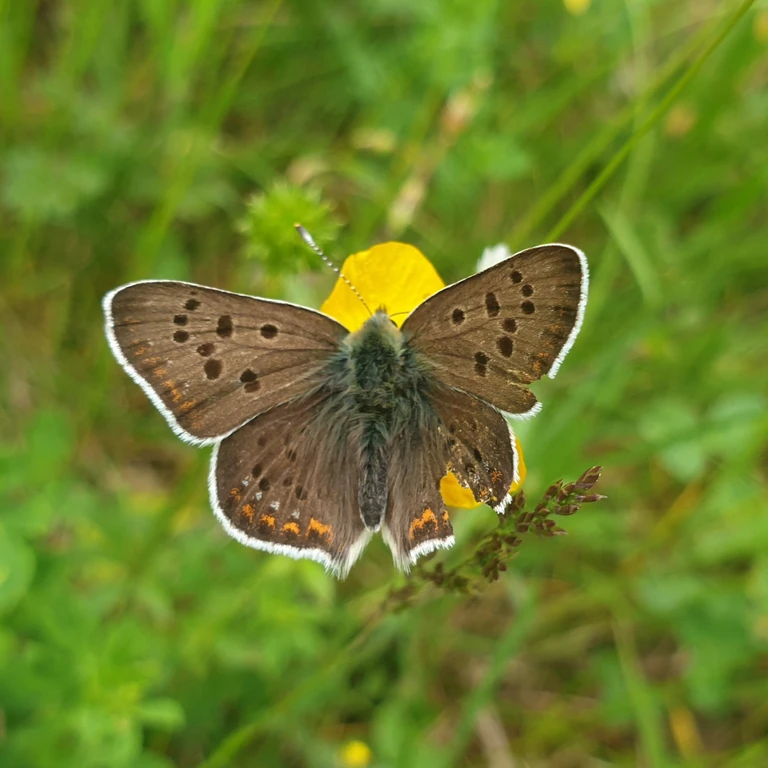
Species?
Lycaena tityrus (also Loweia tityrus)
